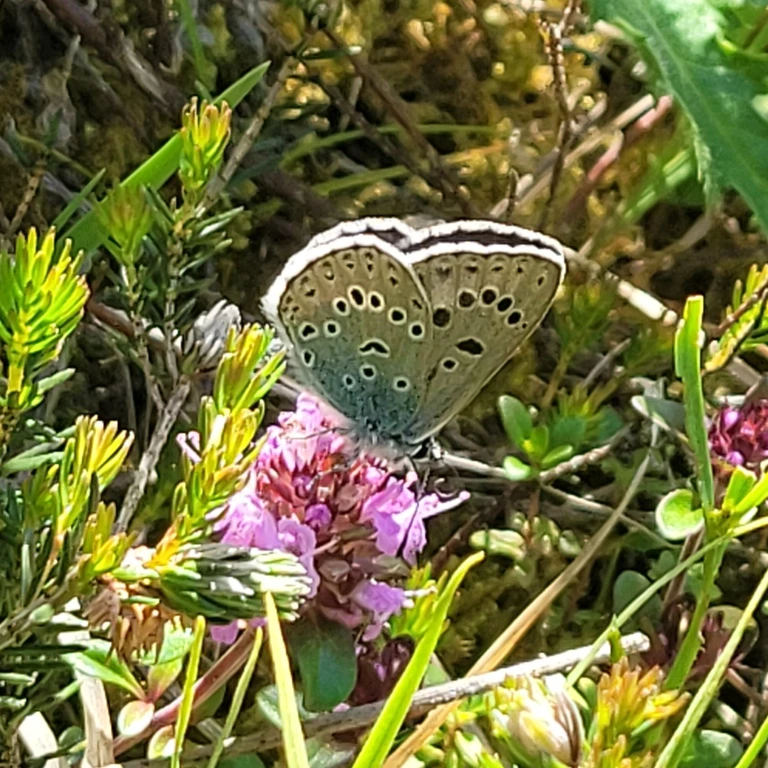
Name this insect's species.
Phengaris arion (also Maculinea arion)
